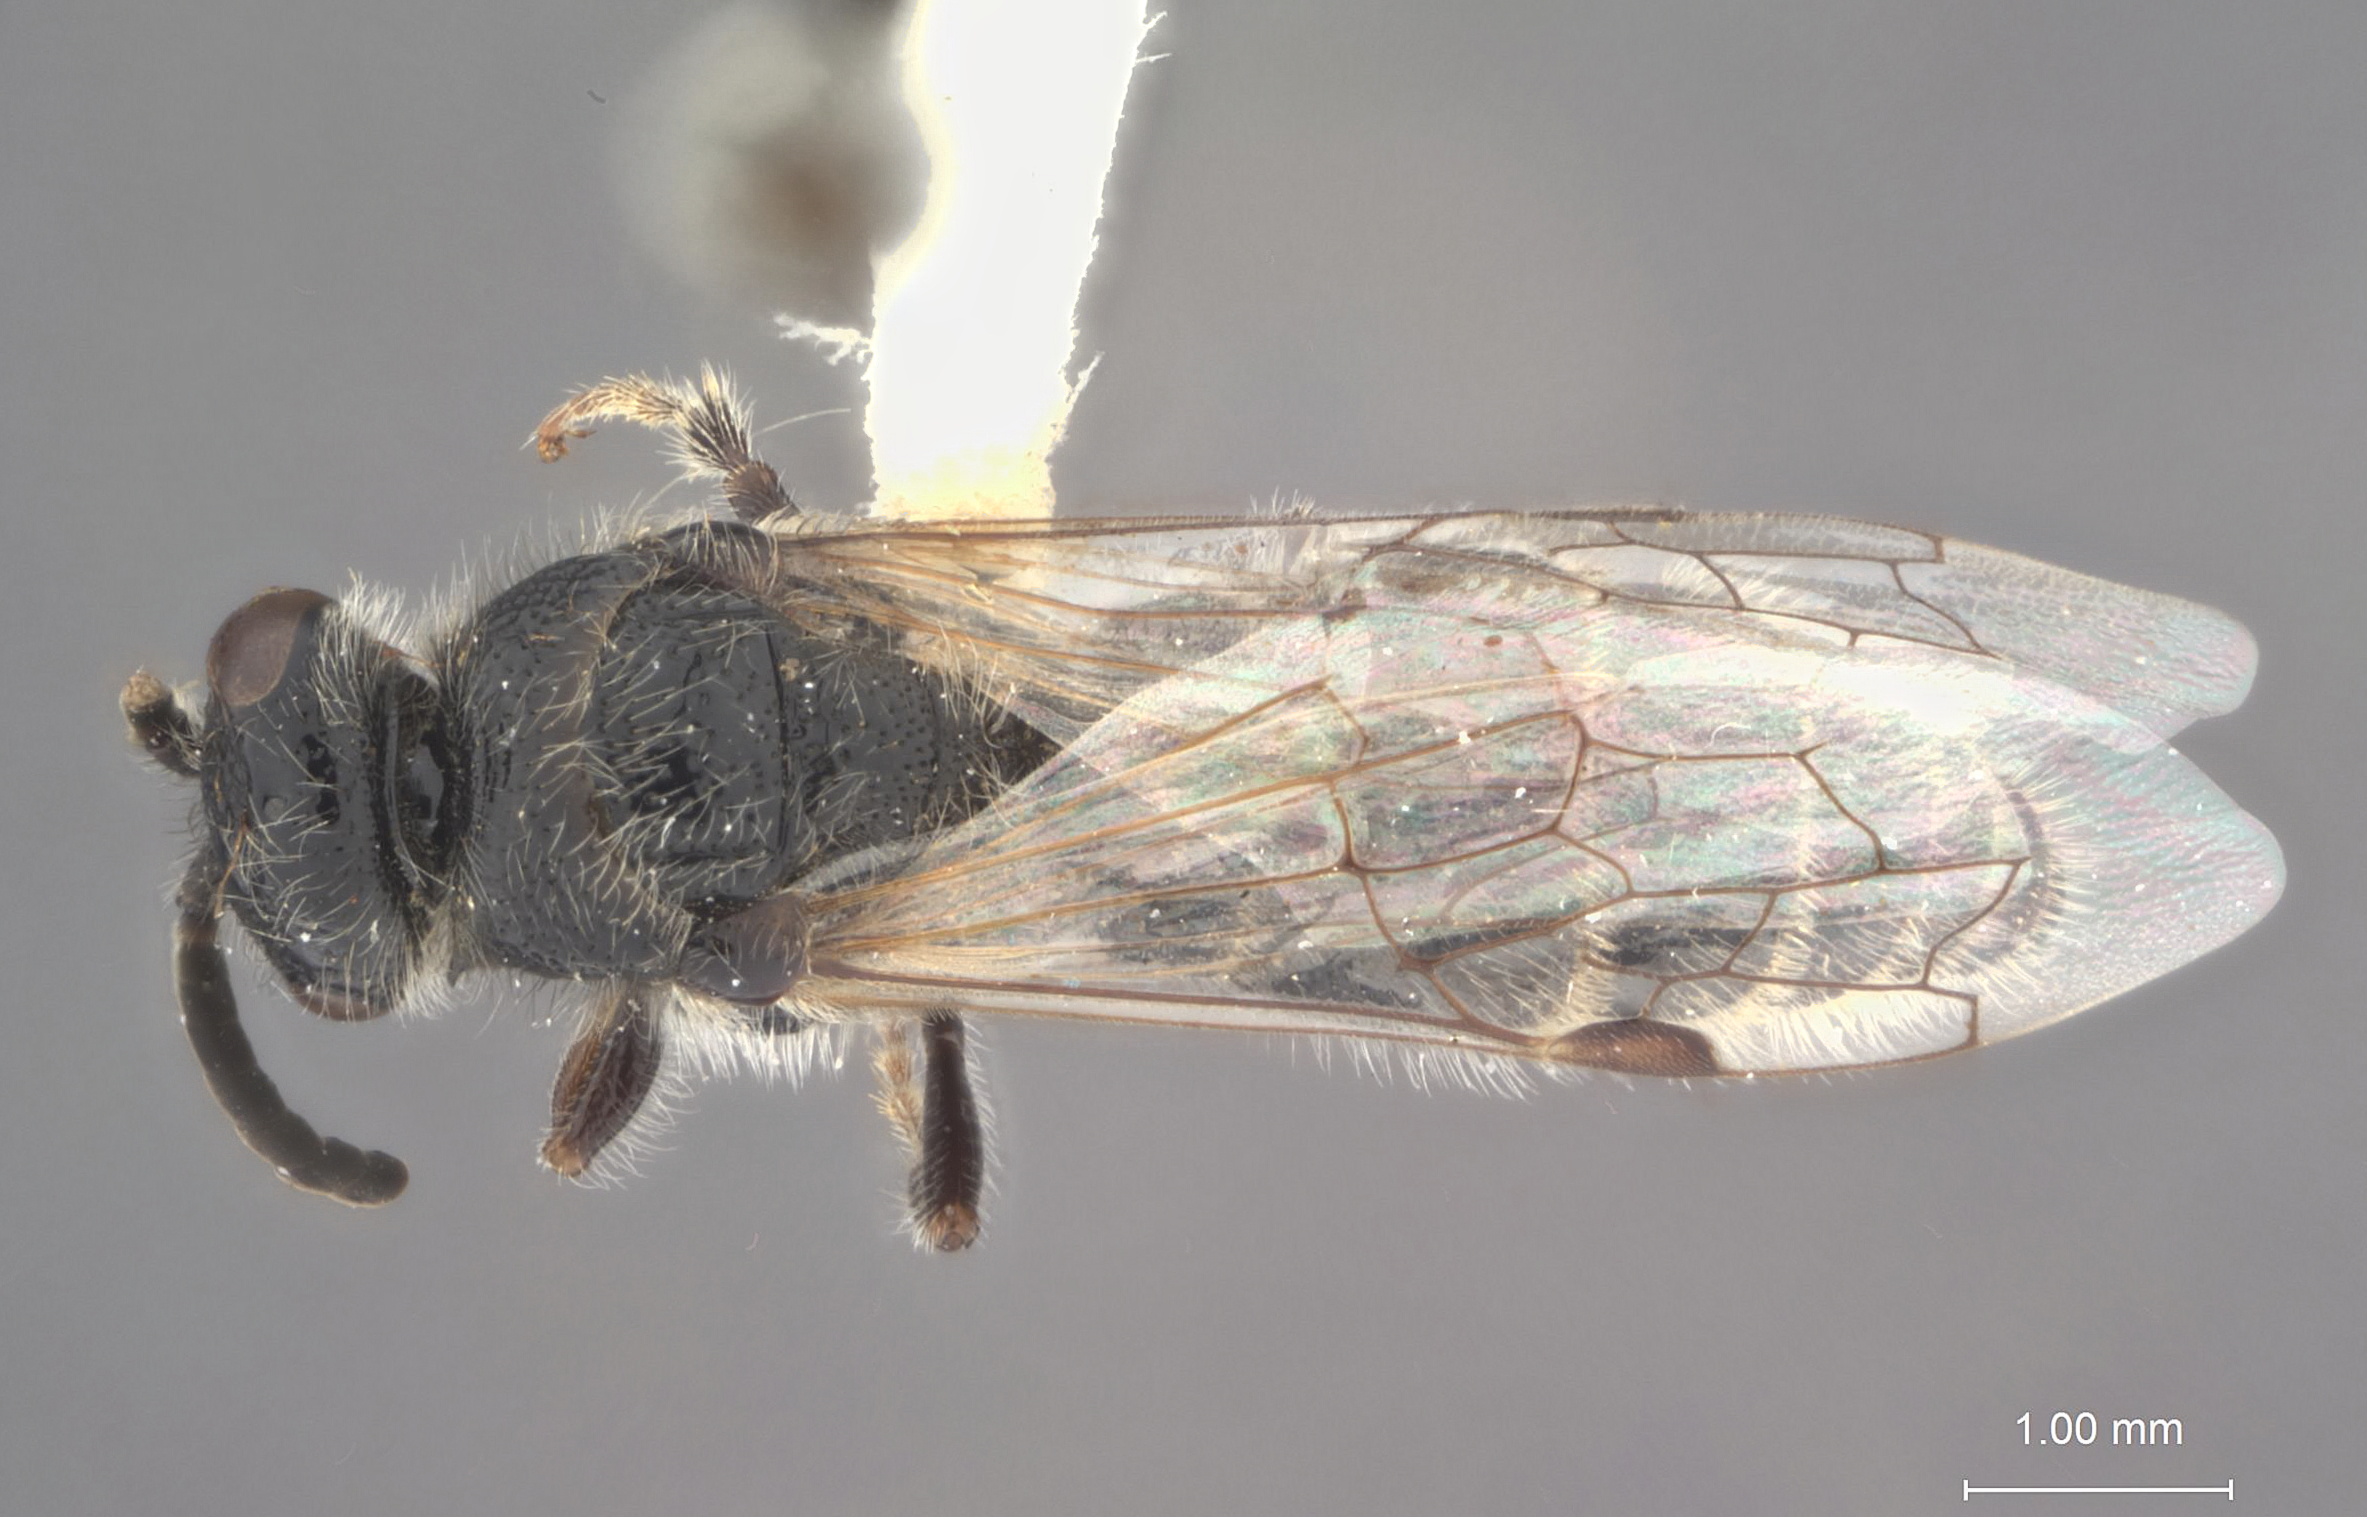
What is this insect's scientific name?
Paratiphia ephippiata
